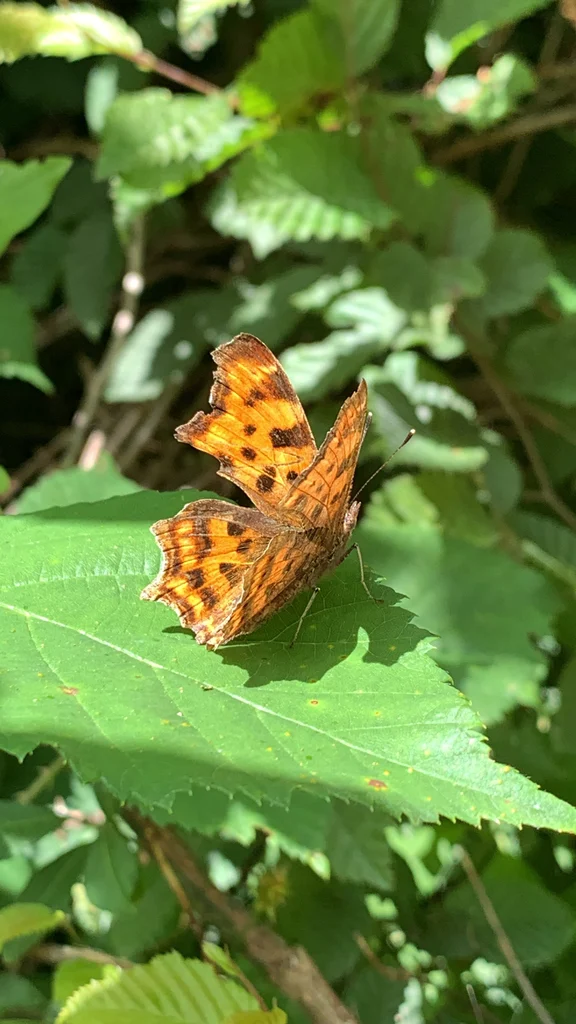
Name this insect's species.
Polygonia c-album
